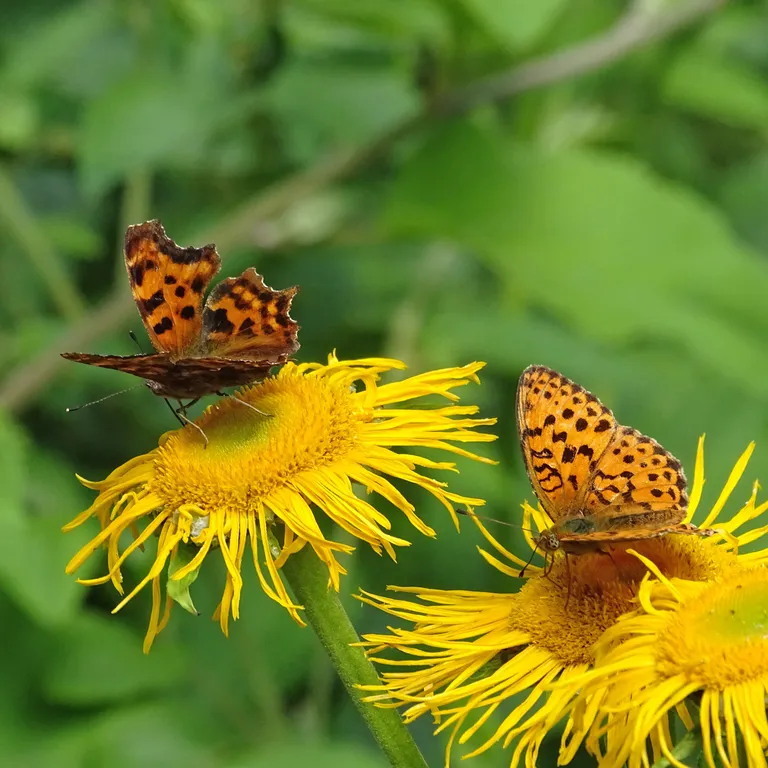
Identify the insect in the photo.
Polygonia c-album
